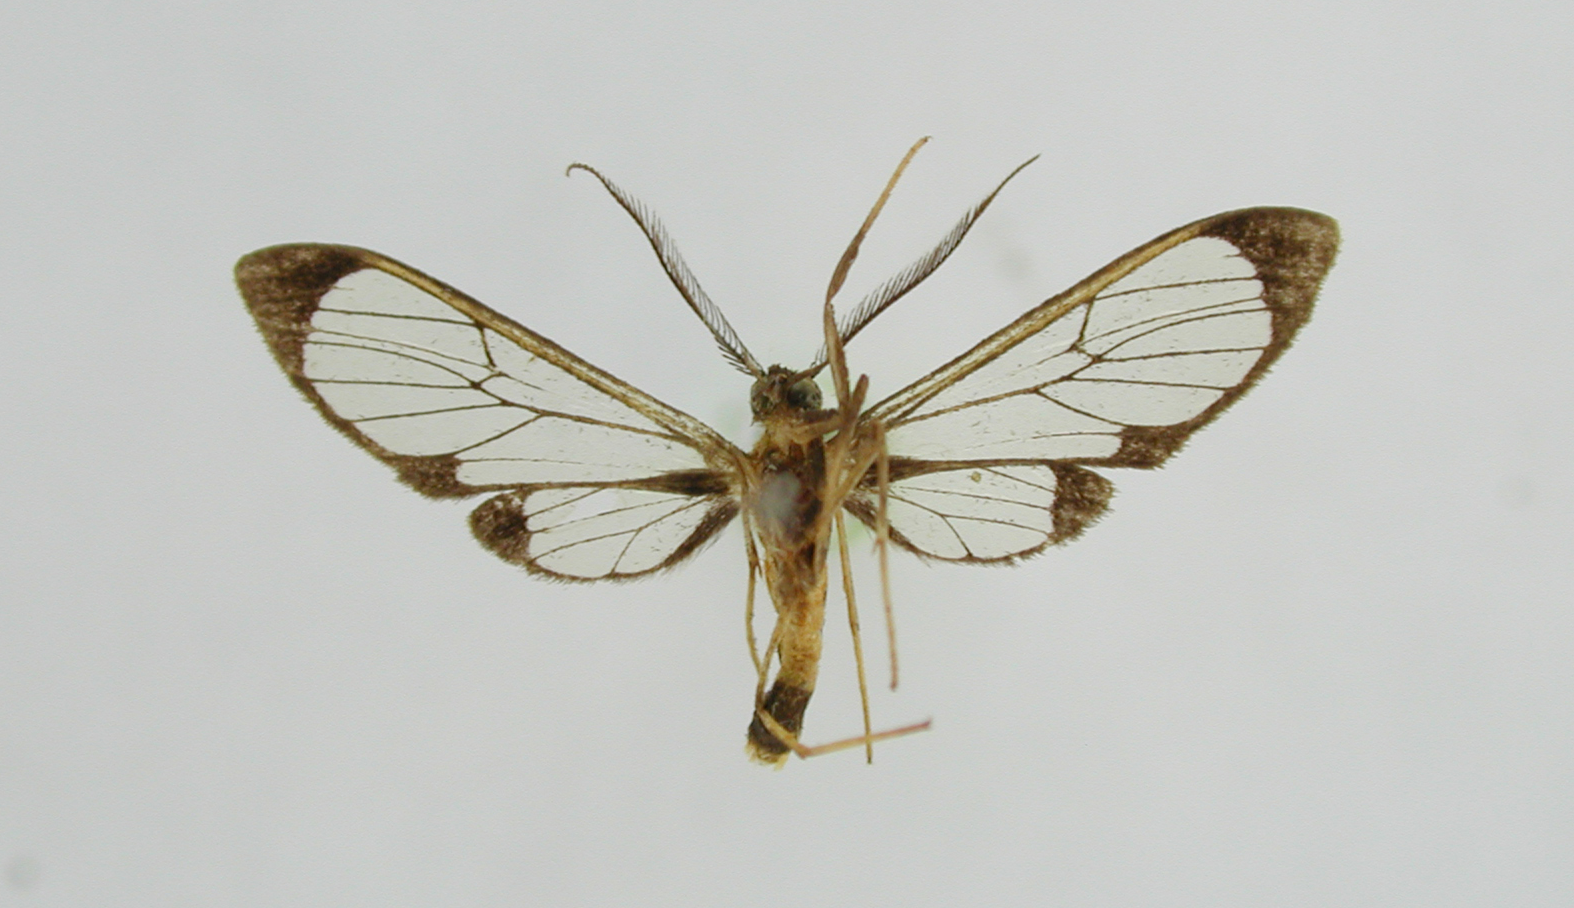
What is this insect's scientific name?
Cosmosoma bolivari
